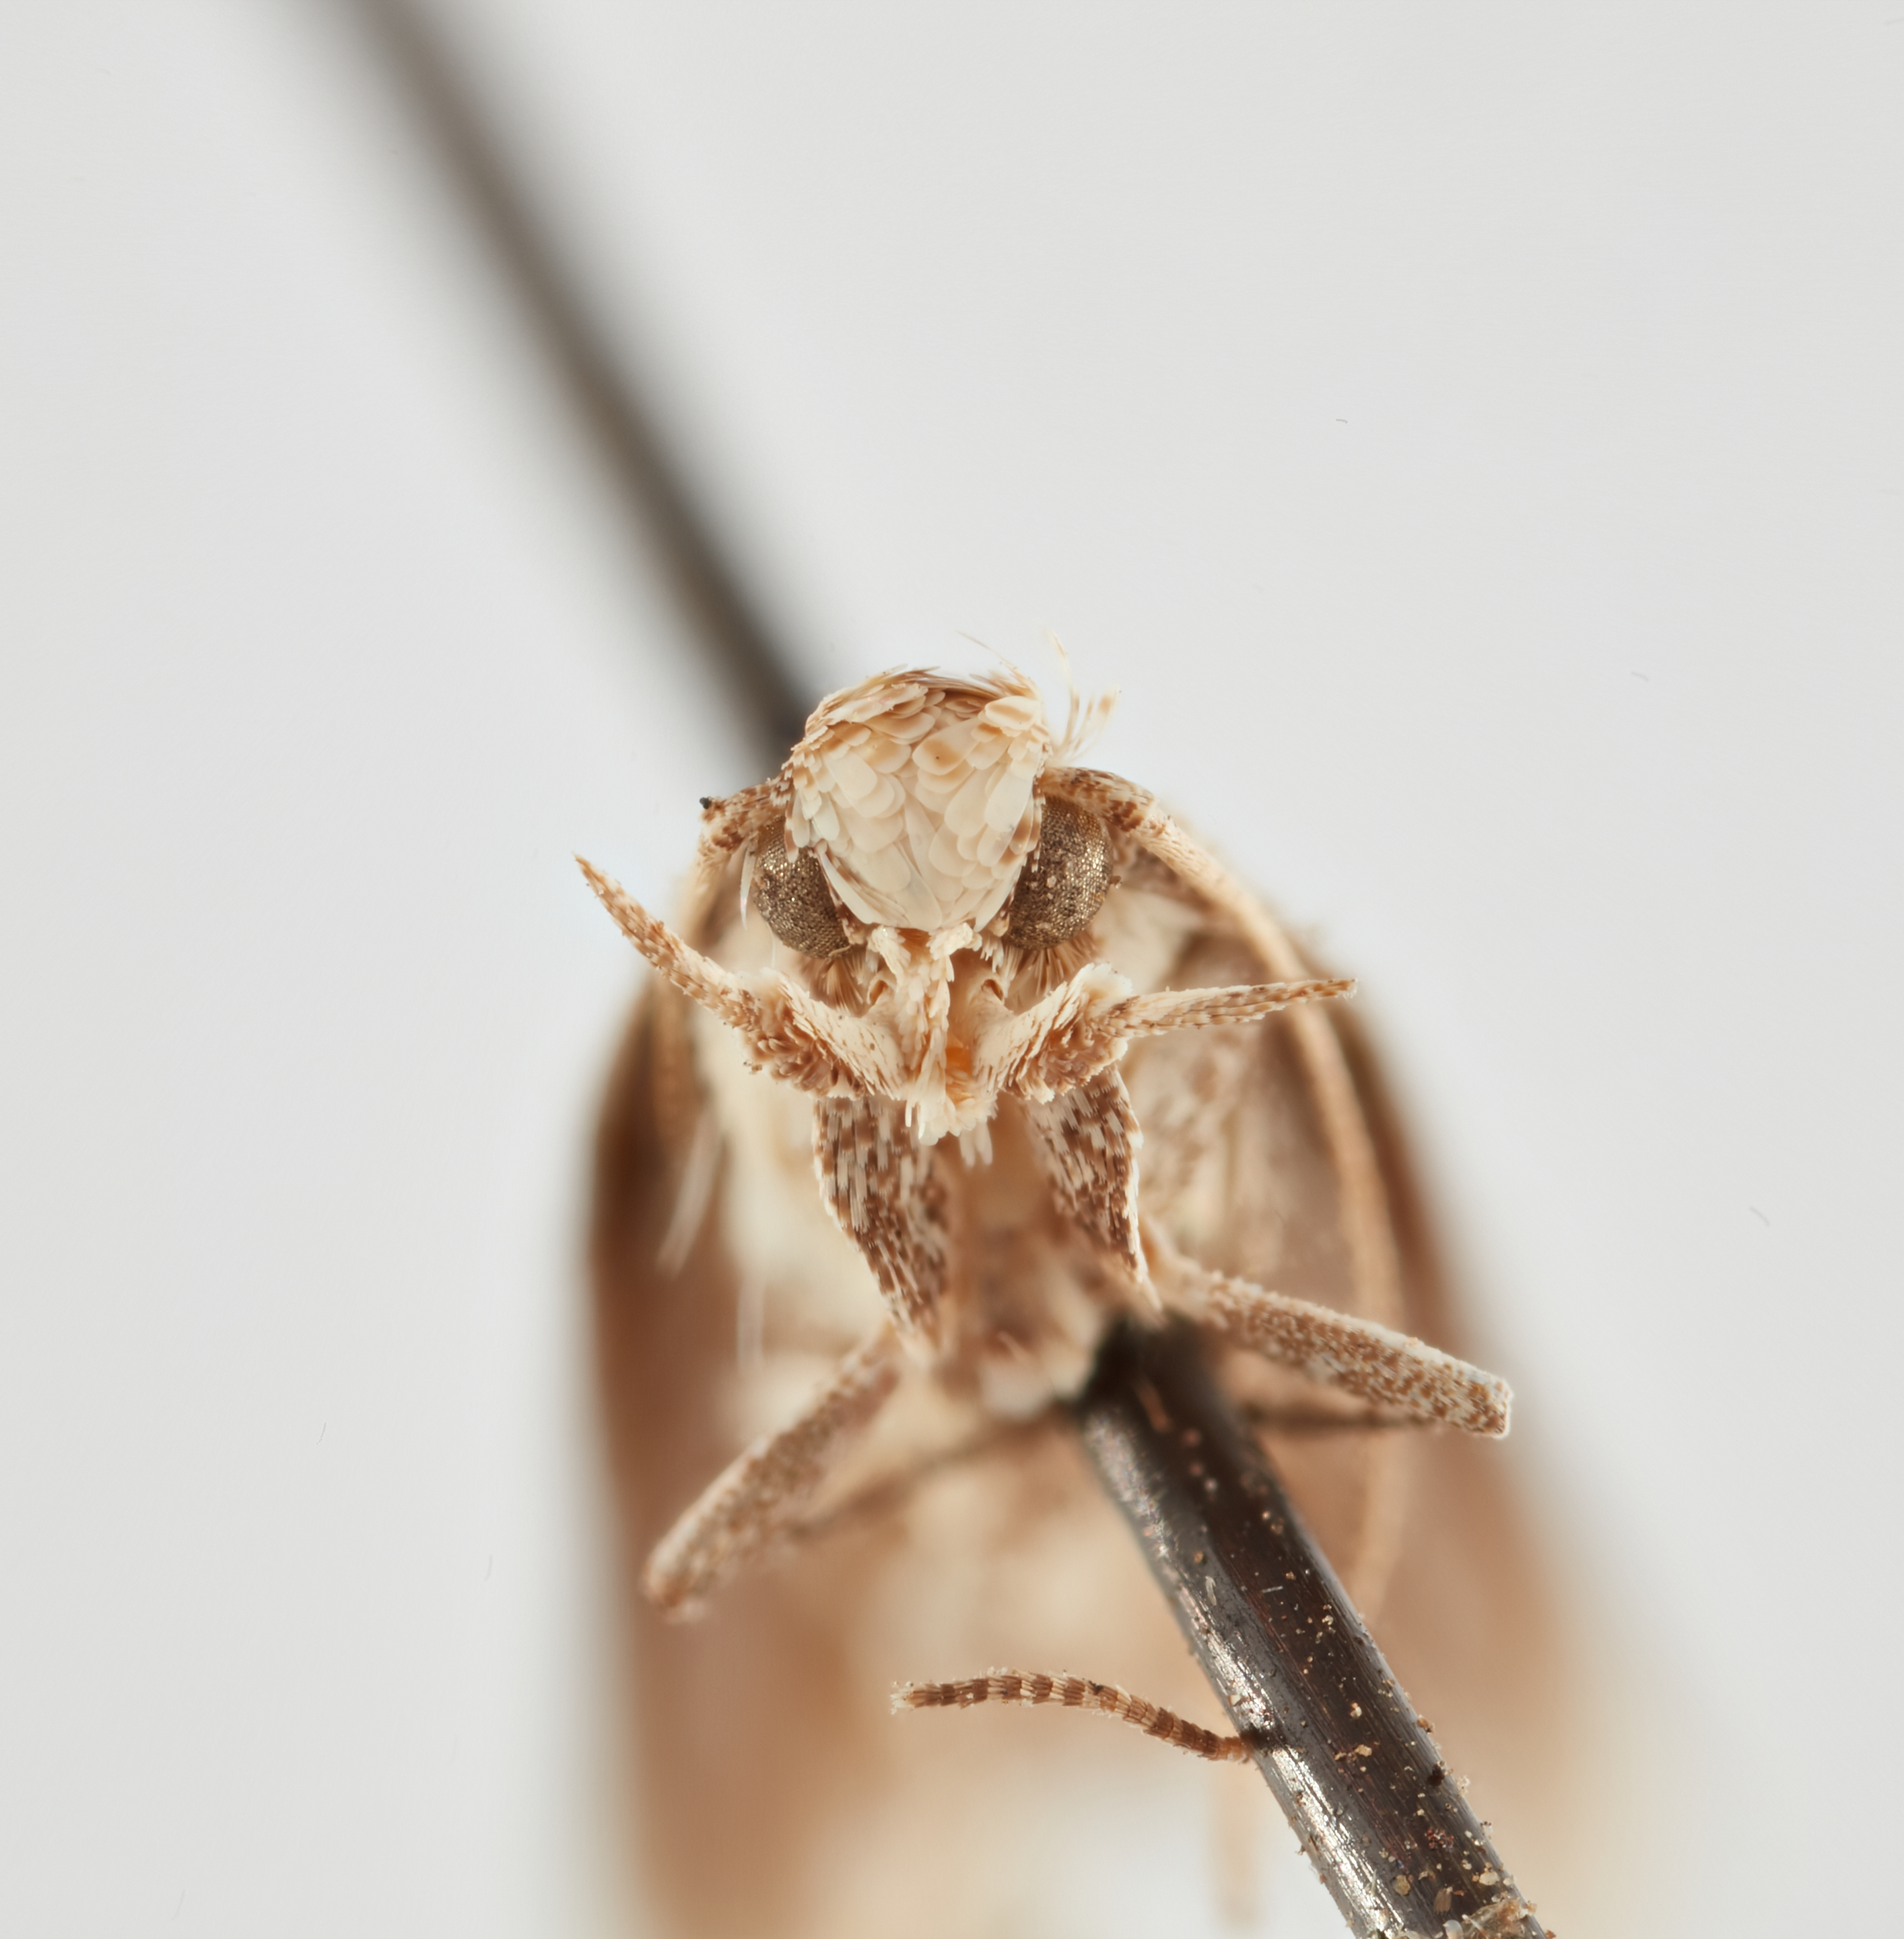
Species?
Phthorimaea operculella
